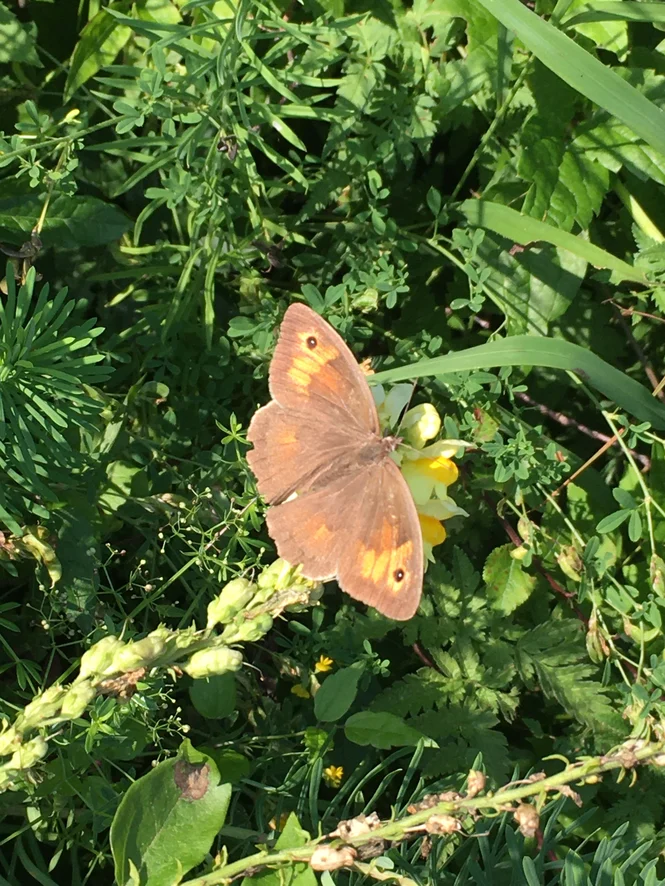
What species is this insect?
Maniola jurtina
